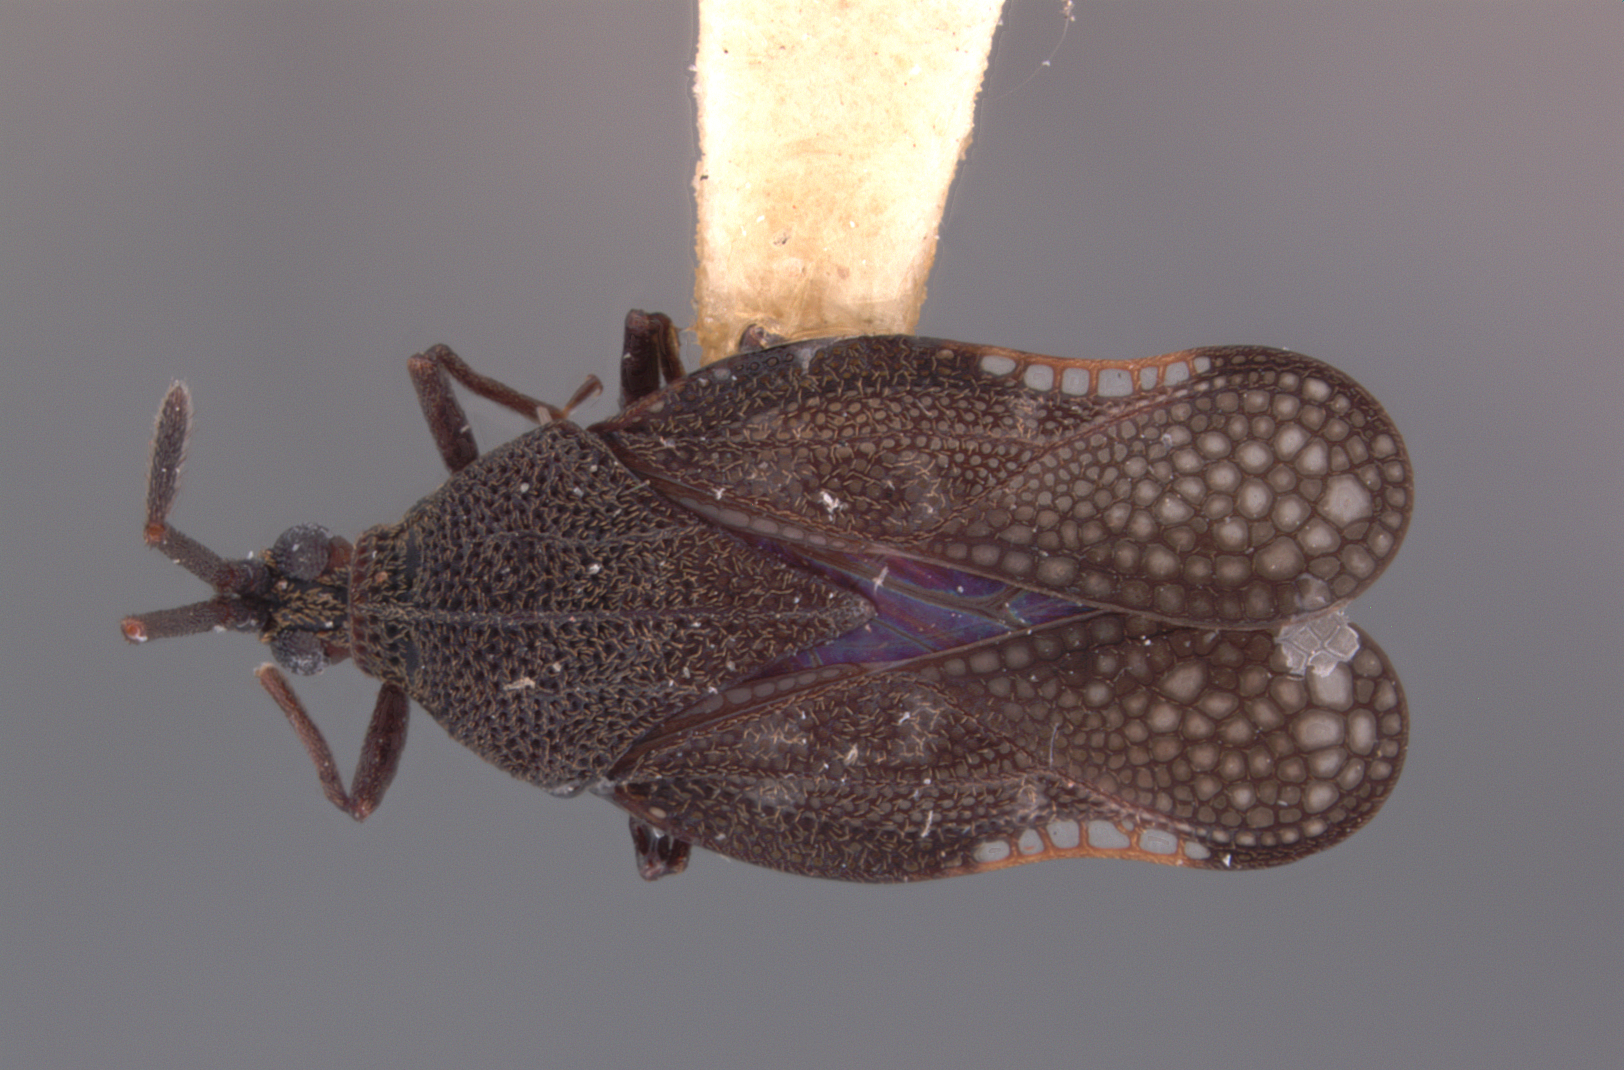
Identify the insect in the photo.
Cromerus gressitti
